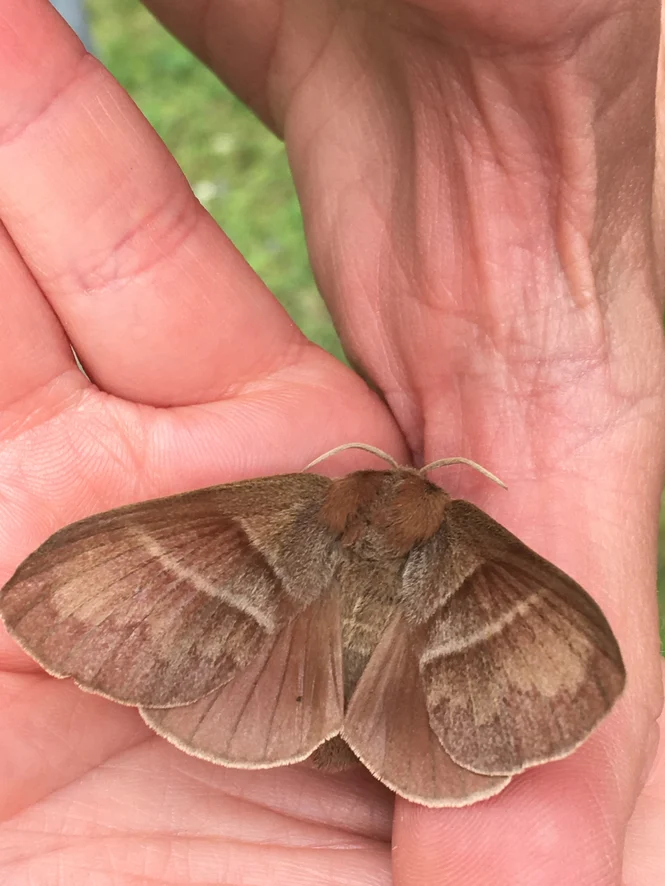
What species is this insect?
Macrothylacia rubi
